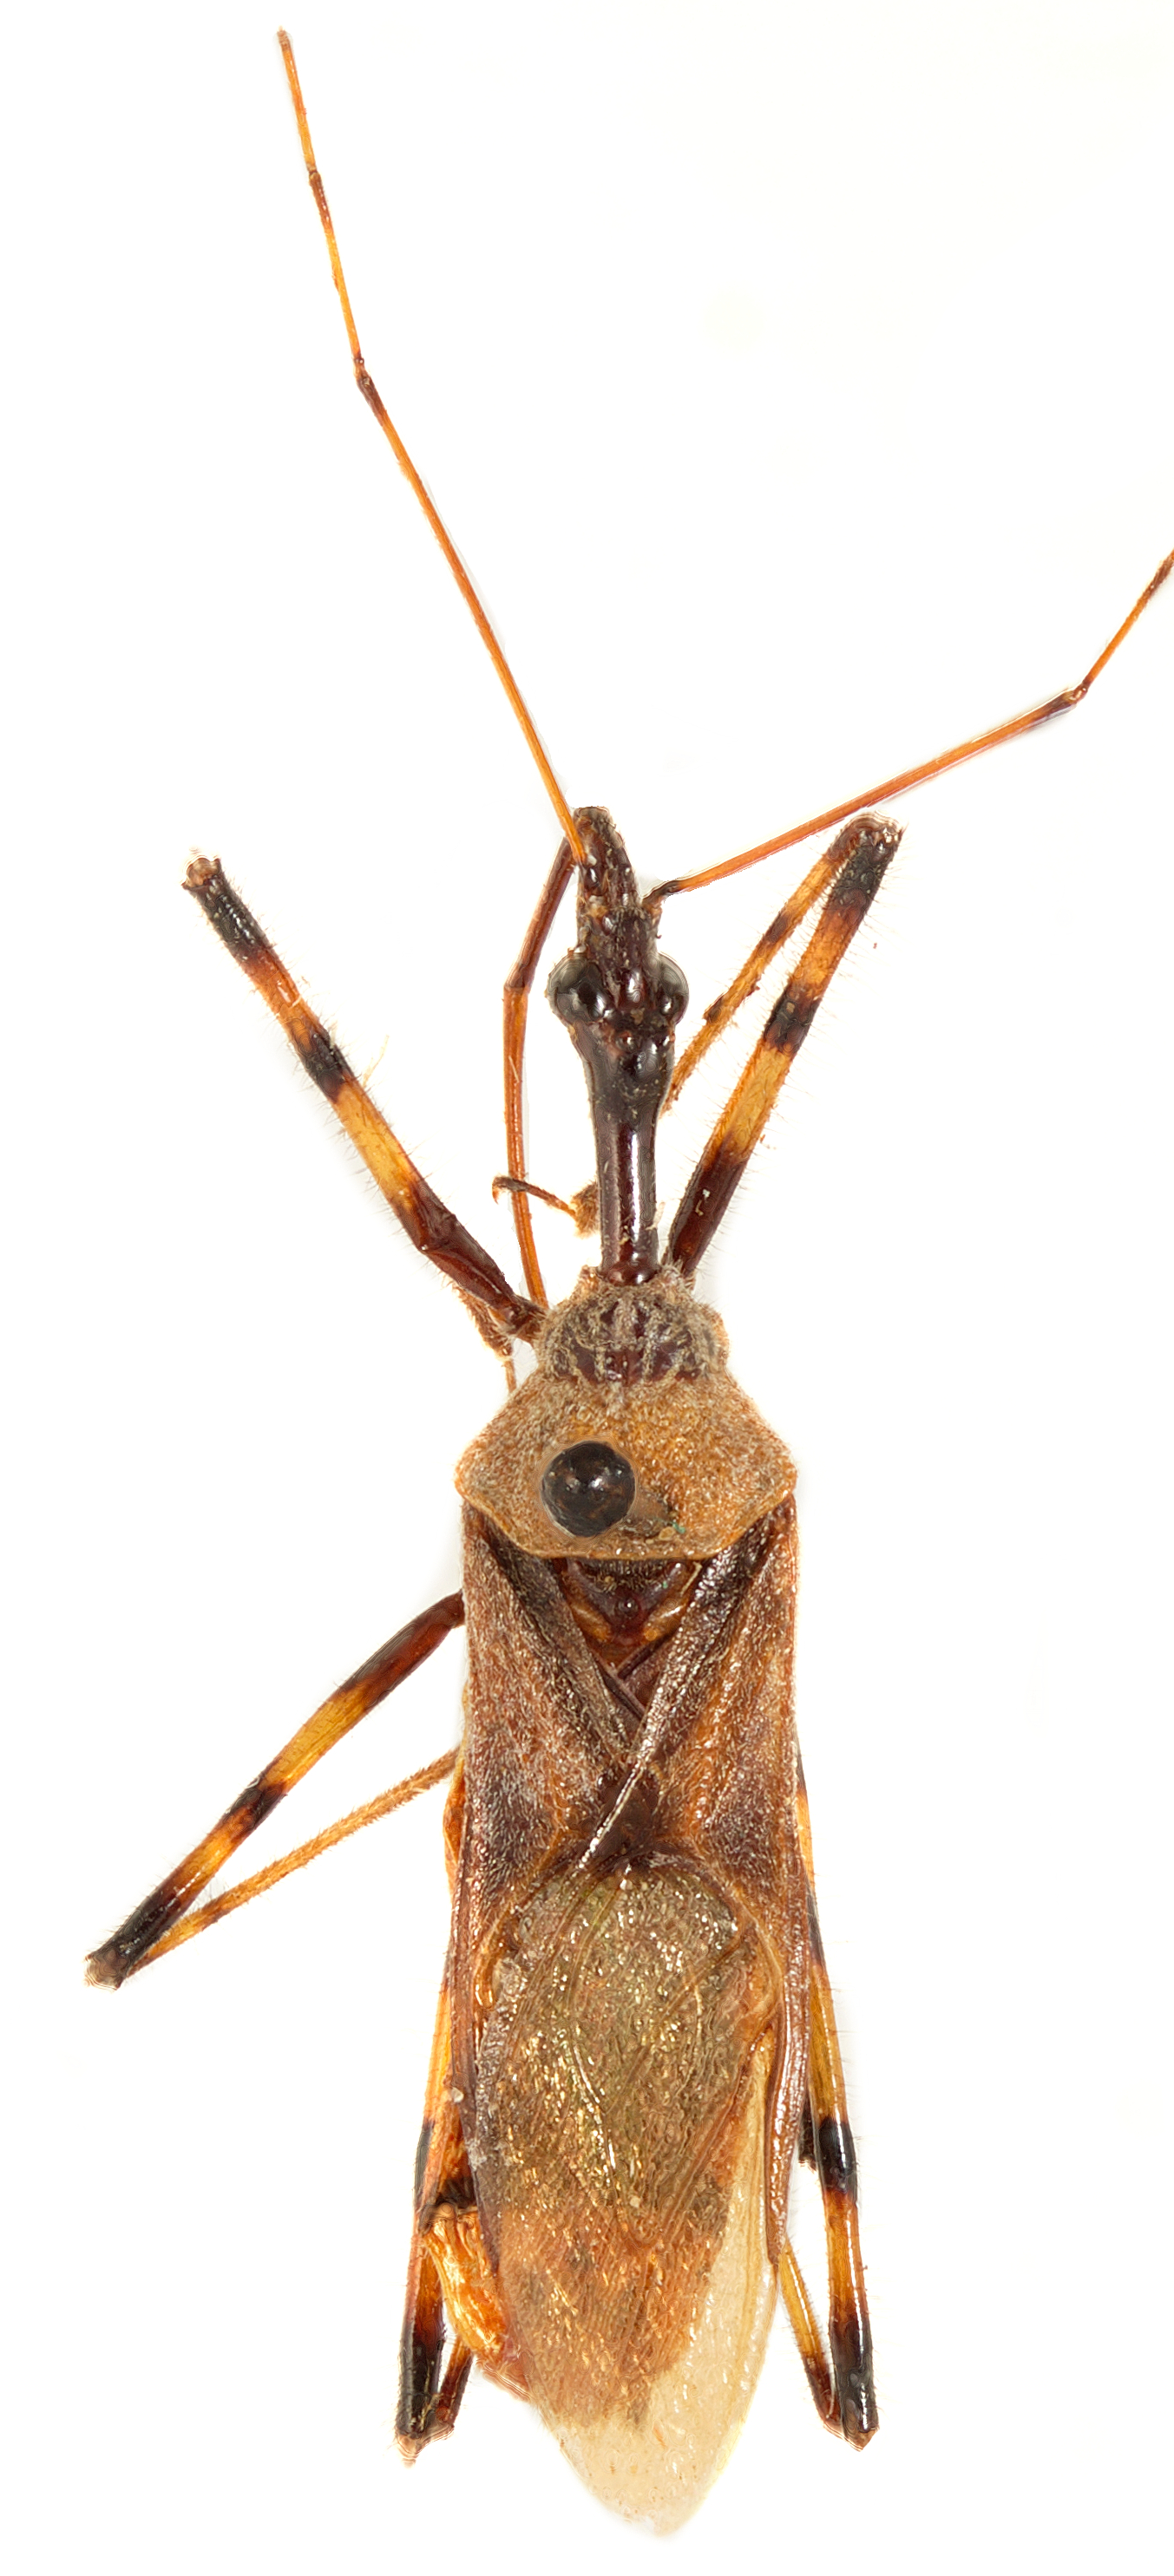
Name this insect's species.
Homalosphodrus rotundicollis
